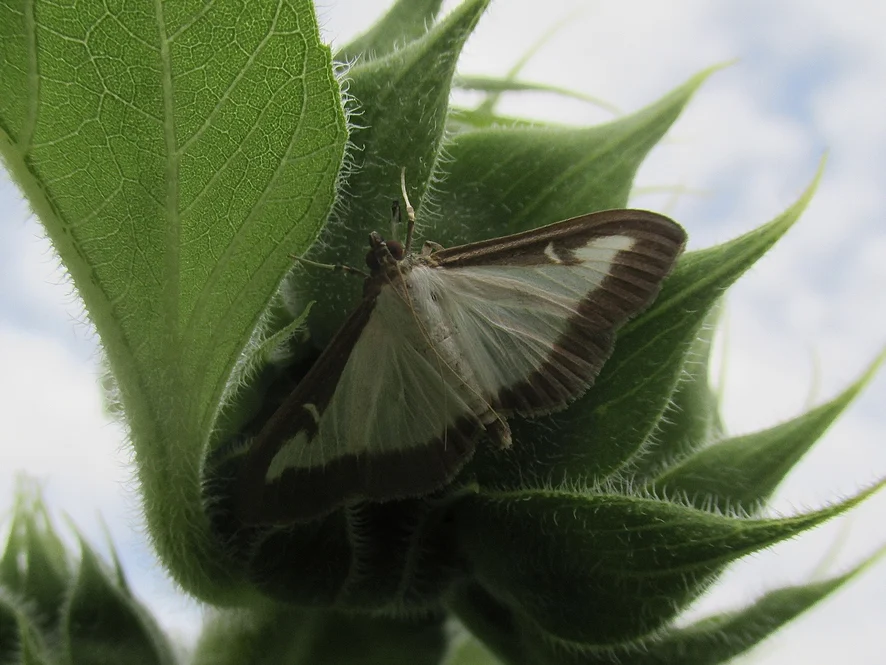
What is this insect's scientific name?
Cydalima perspectalis
